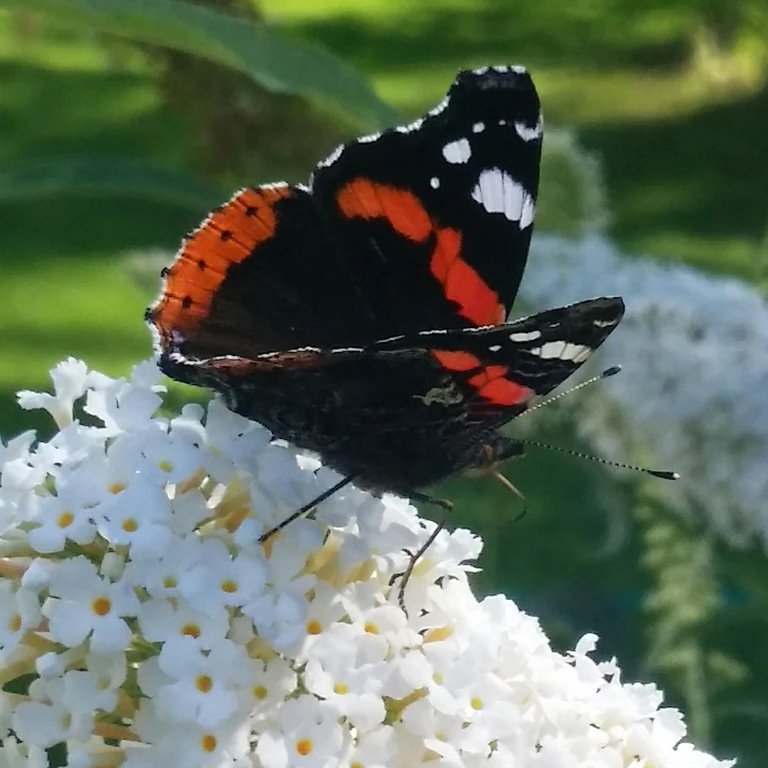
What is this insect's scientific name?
Vanessa atalanta
